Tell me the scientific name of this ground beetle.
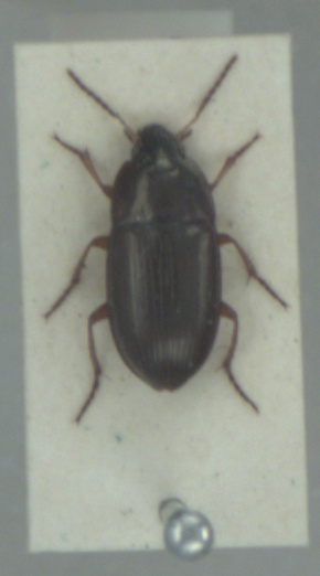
Amara familiaris
